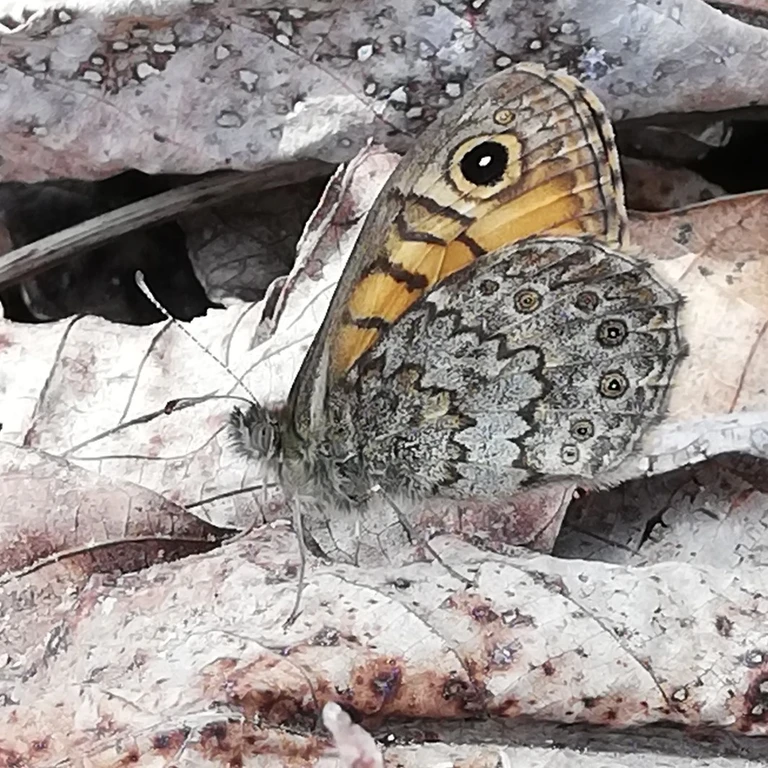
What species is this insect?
Lasiommata megera (also Pararge megera)
